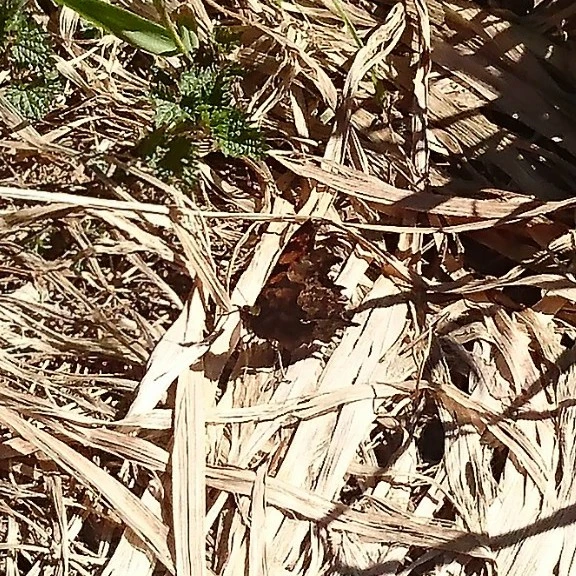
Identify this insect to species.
Polygonia c-album
